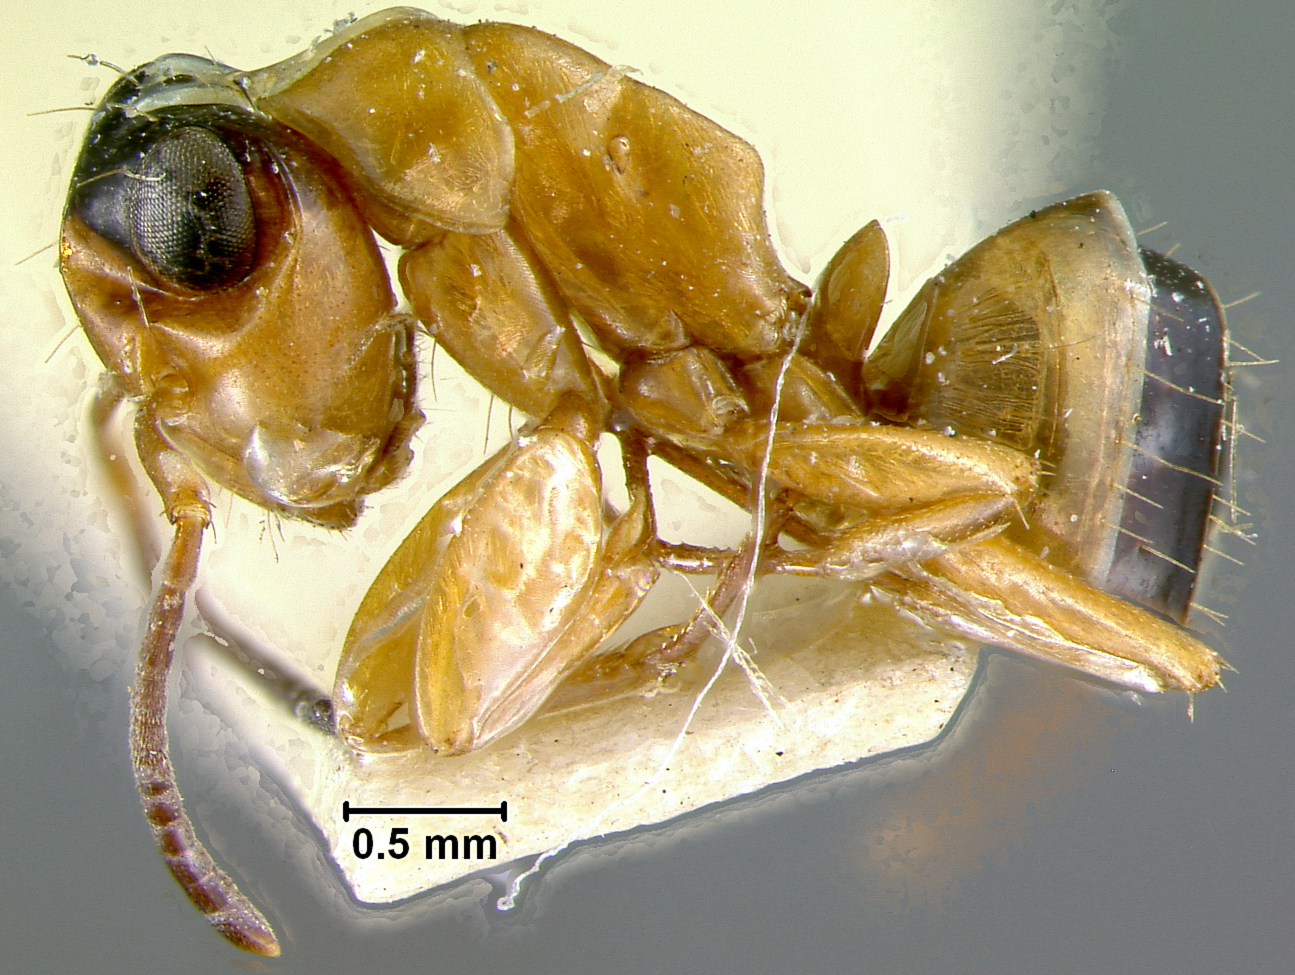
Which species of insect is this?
Opisthopsis diadematus
